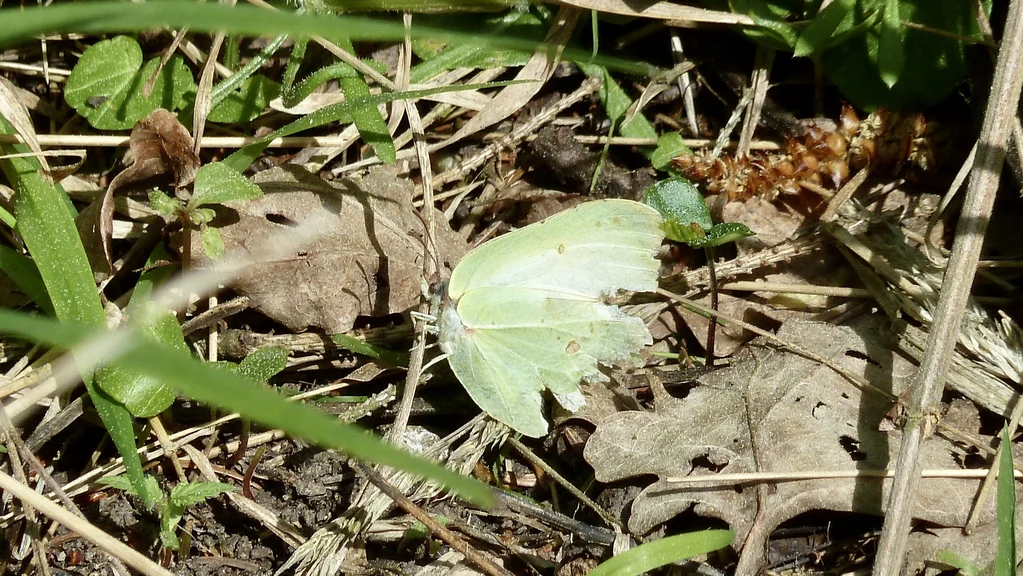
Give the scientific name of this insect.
Gonepteryx rhamni
